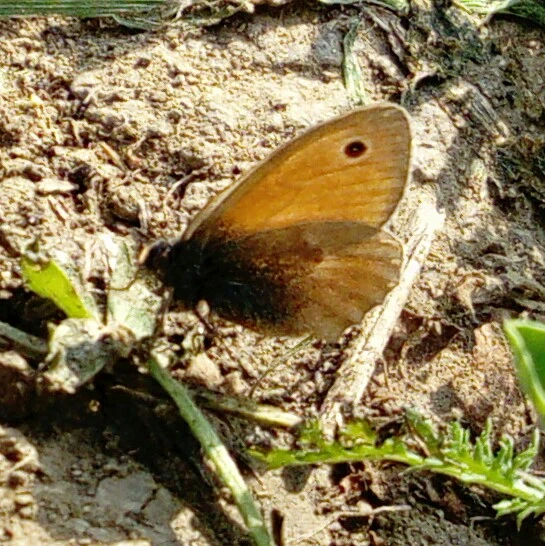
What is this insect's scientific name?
Coenonympha pamphilus
